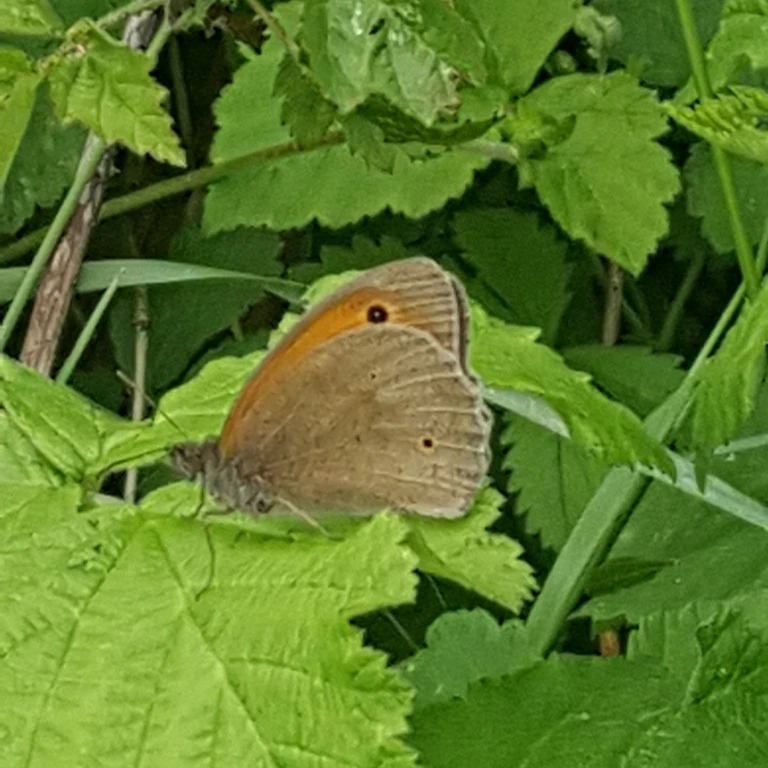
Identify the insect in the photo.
Maniola jurtina
